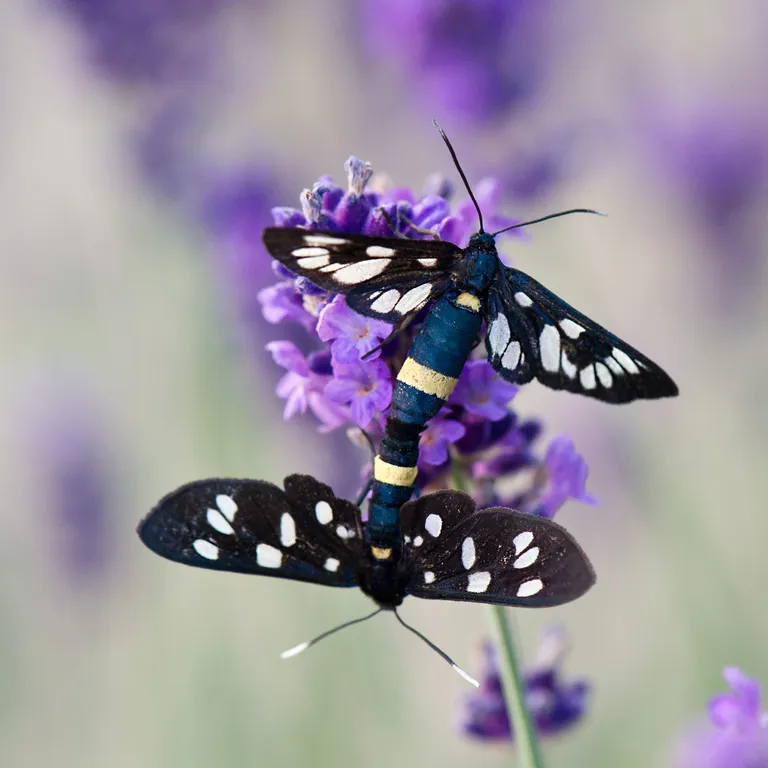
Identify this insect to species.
Amata phegea
